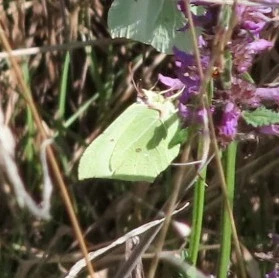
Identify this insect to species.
Gonepteryx rhamni
